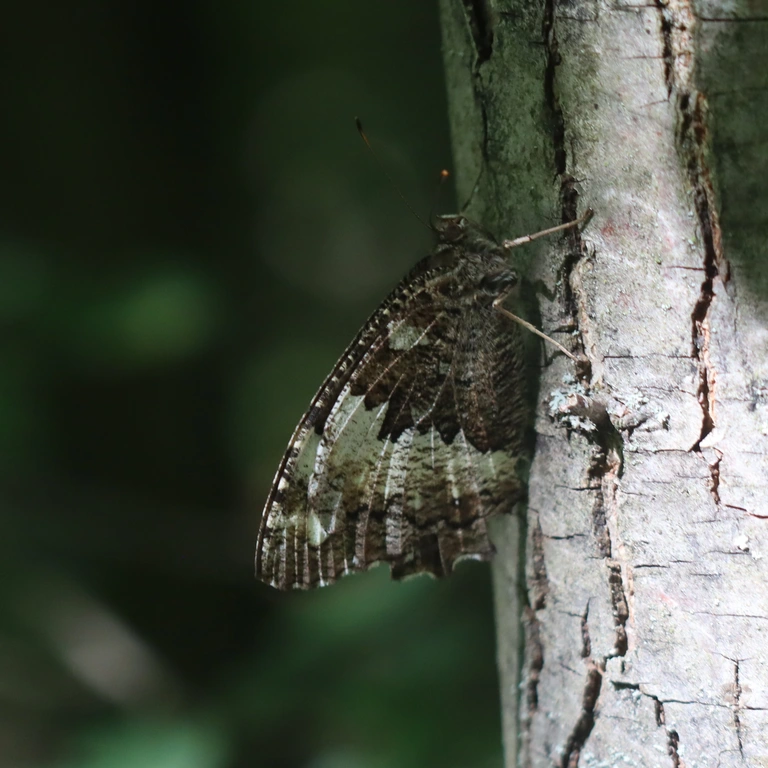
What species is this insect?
Brintesia circe
